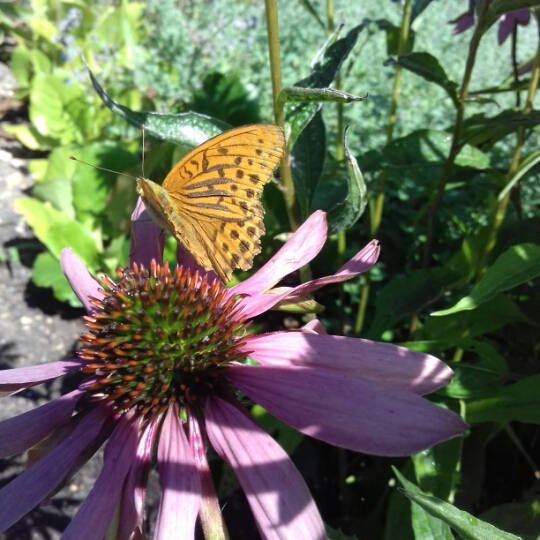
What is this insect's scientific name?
Argynnis paphia
